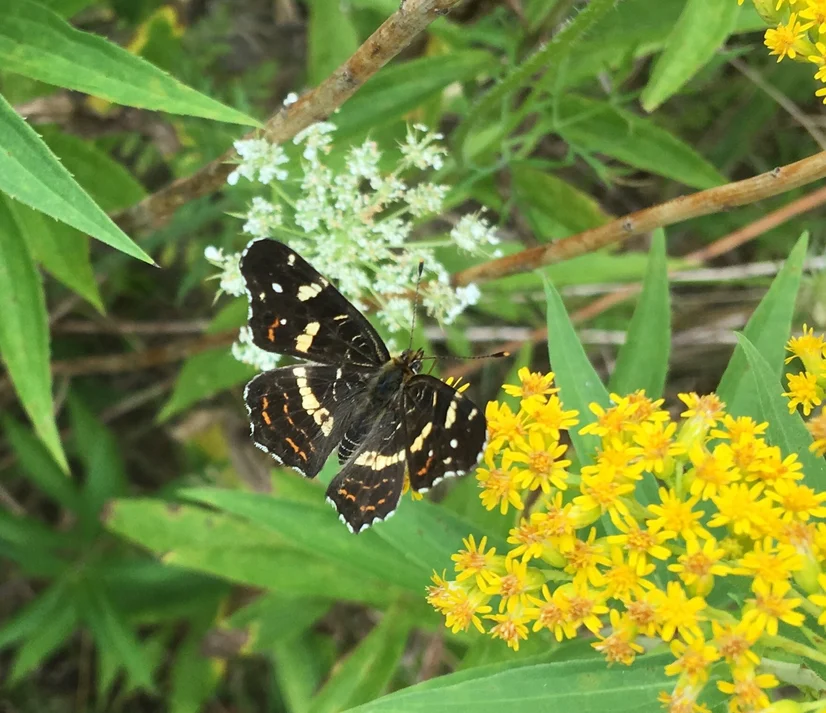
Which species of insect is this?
Araschnia levana
